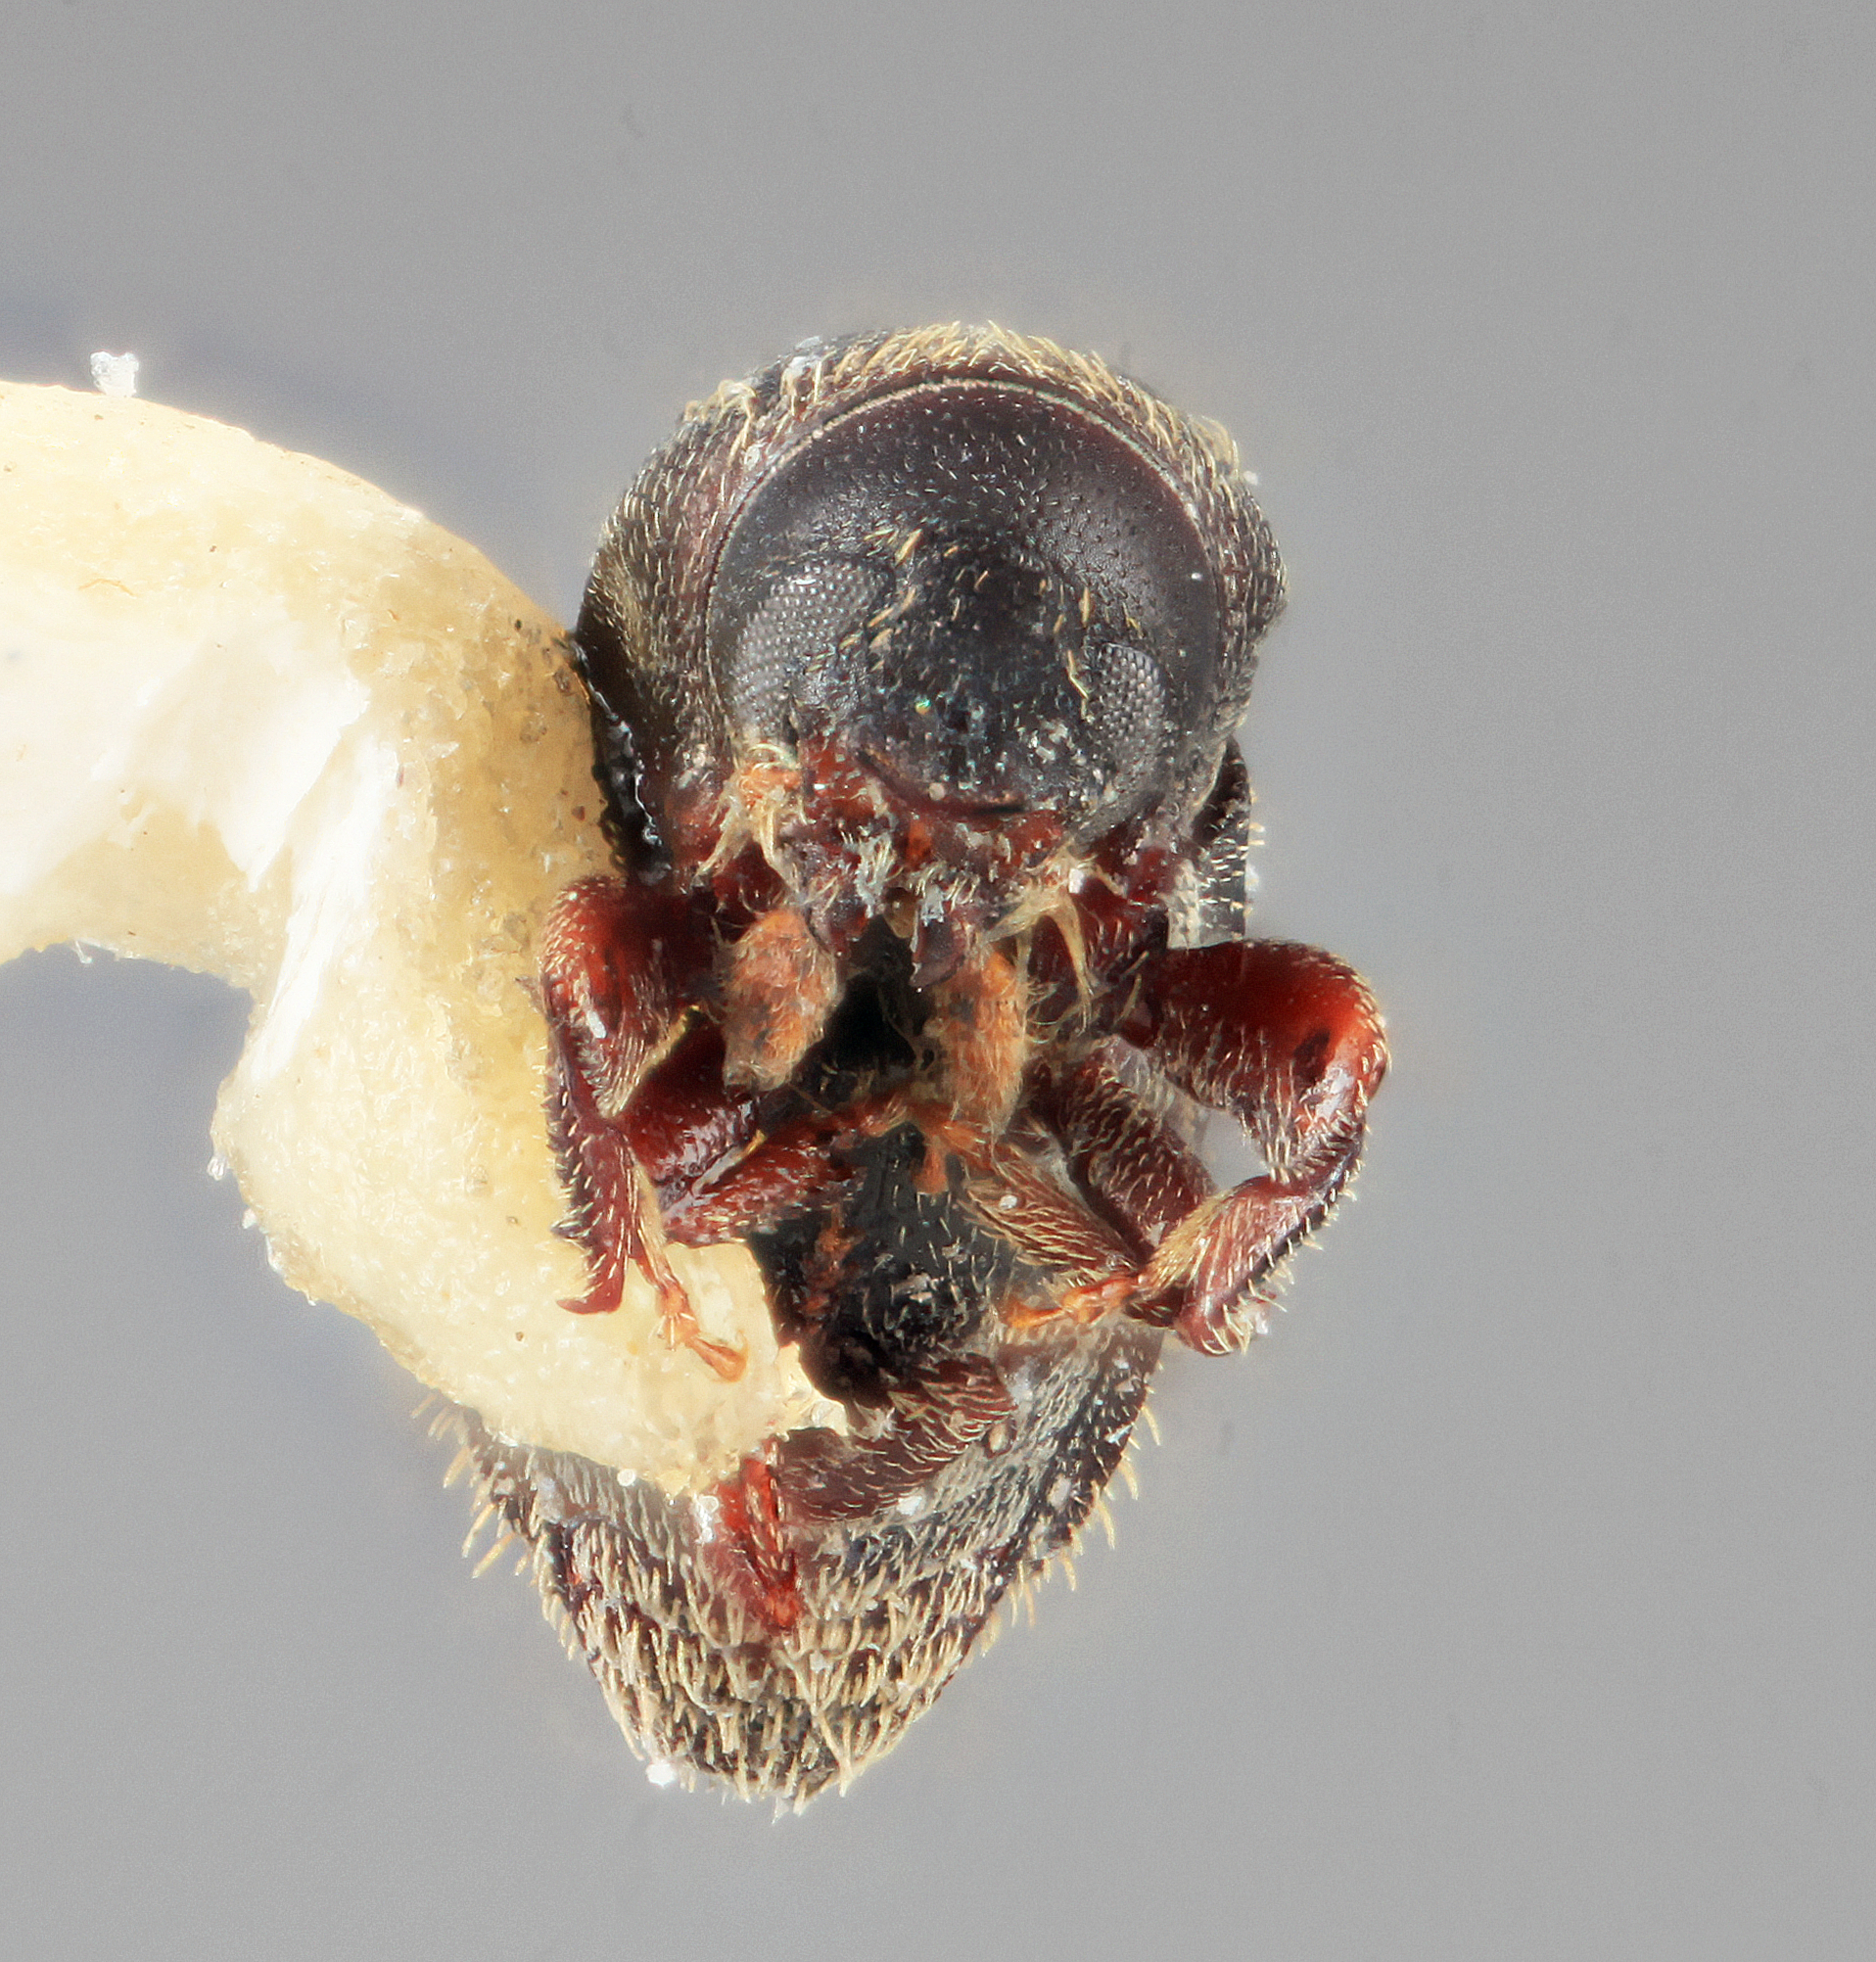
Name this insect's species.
Cnesinus frontalis
